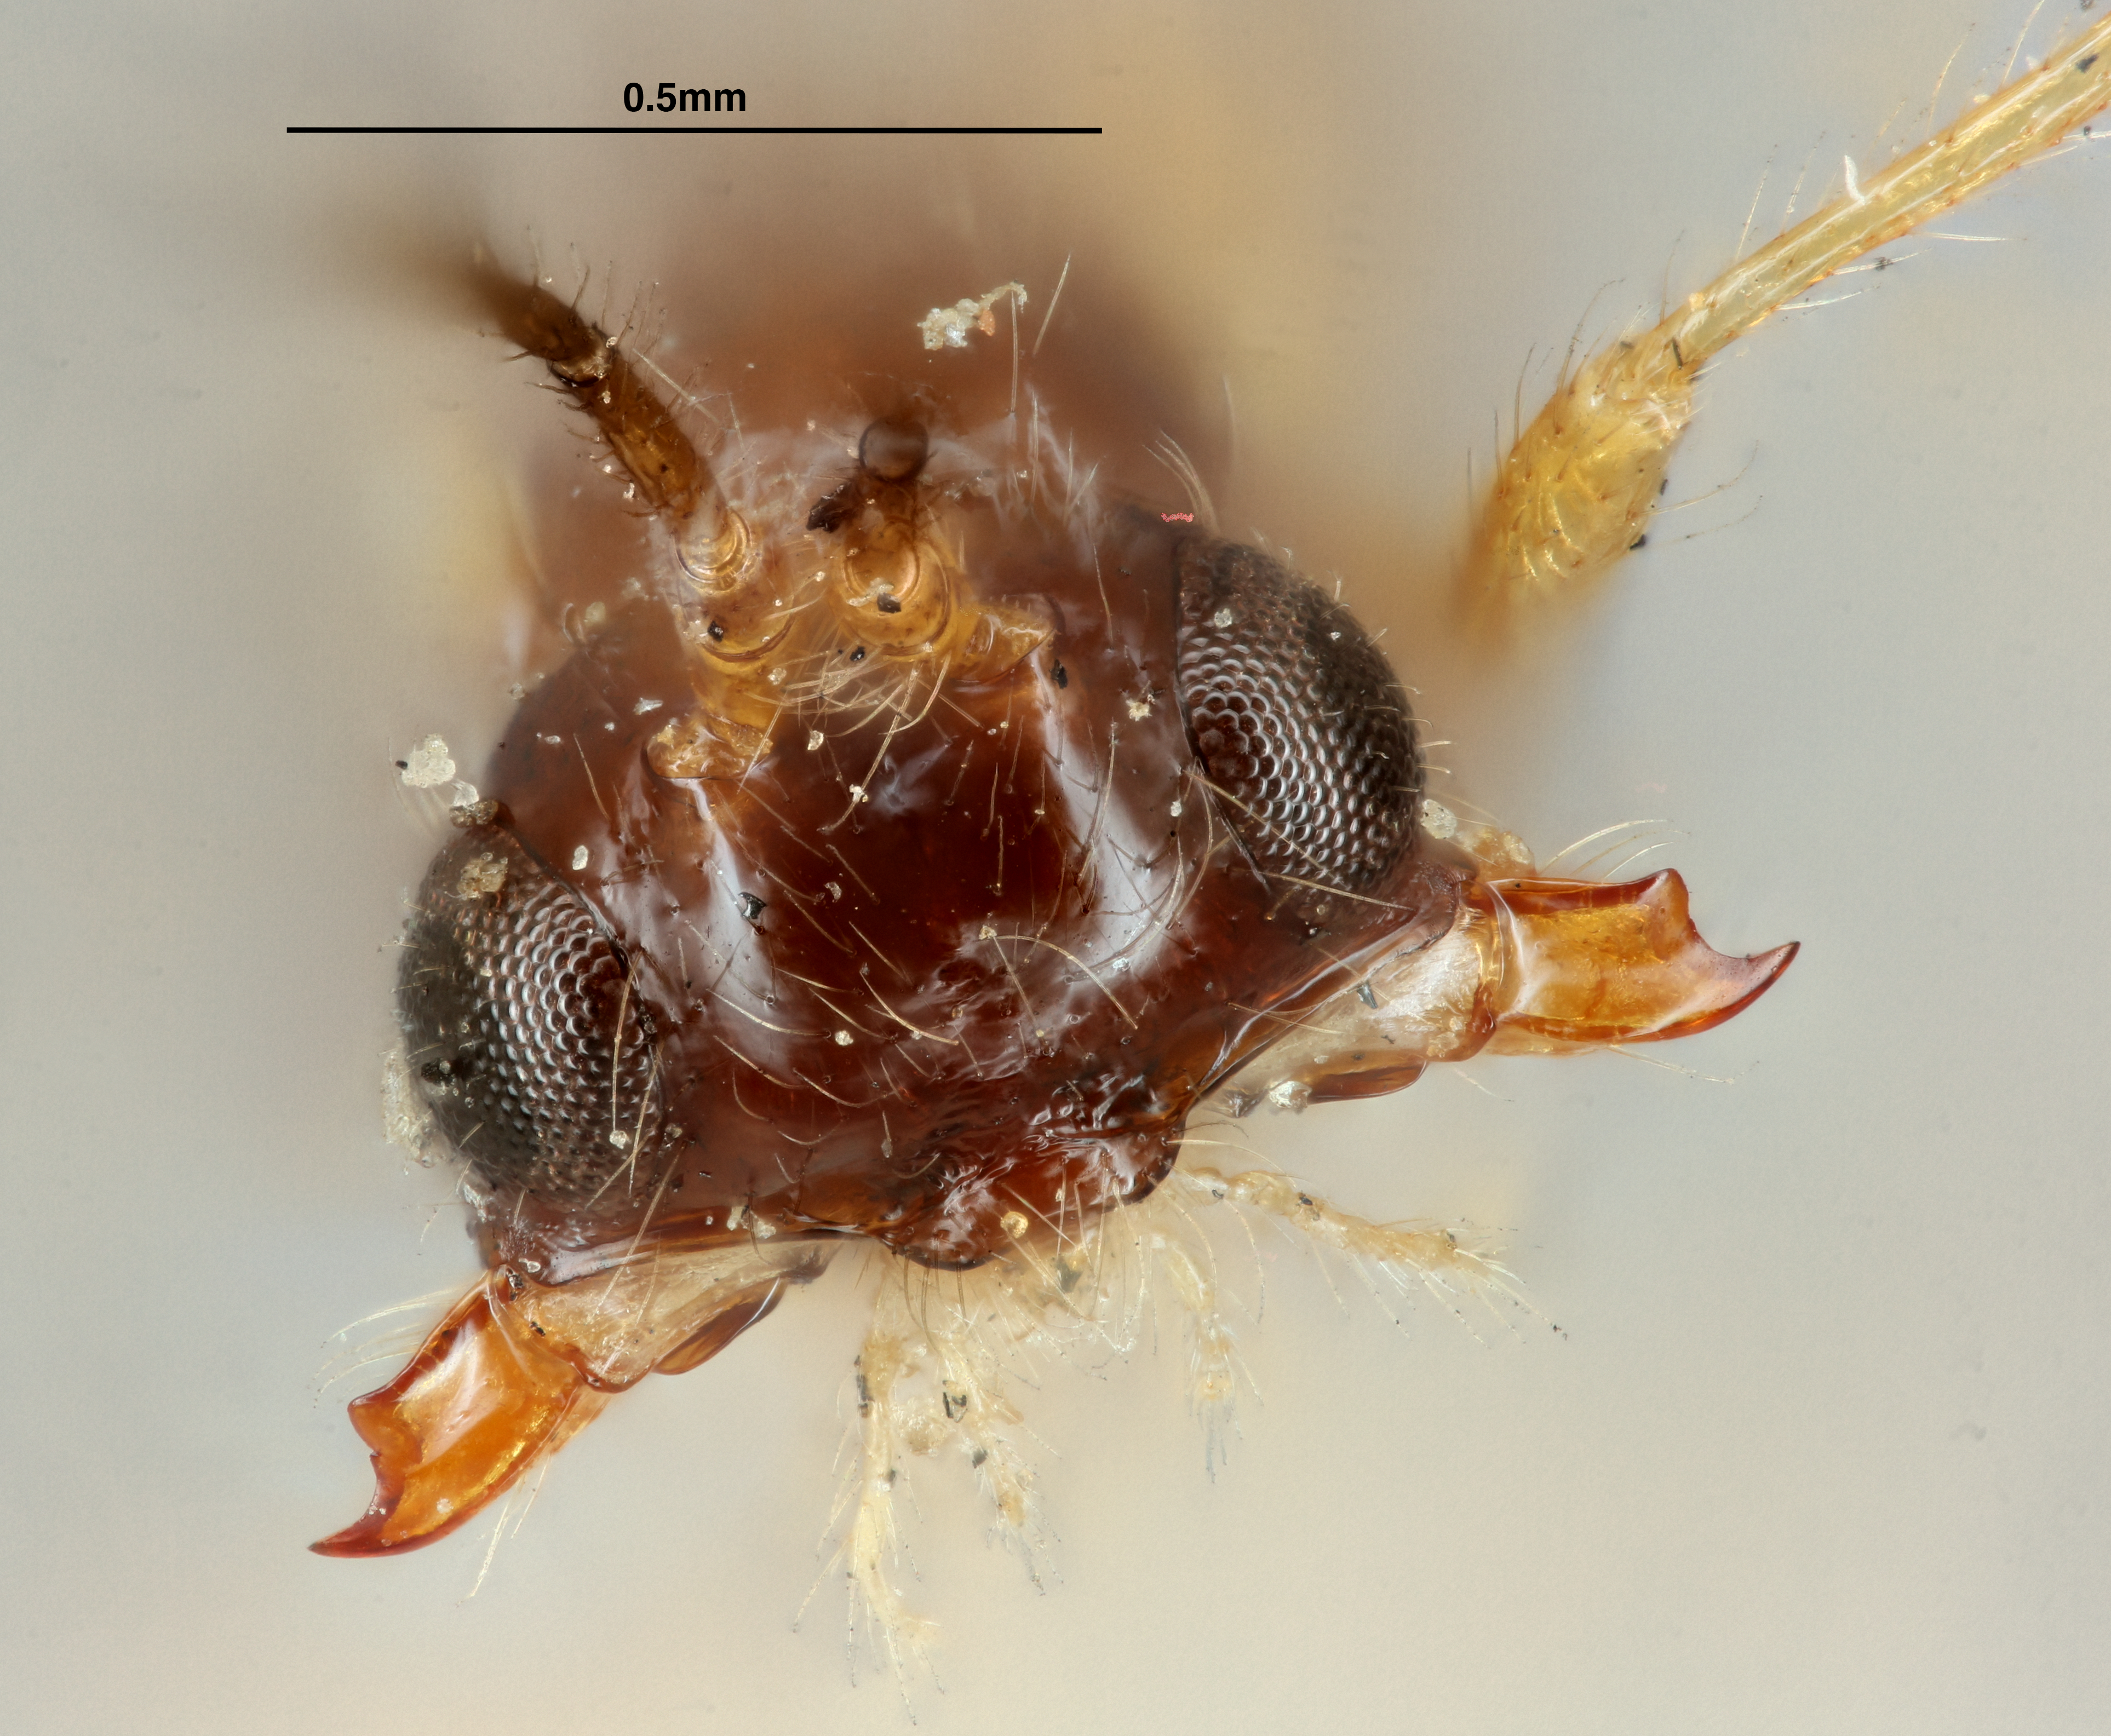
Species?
Aphaereta muscae
